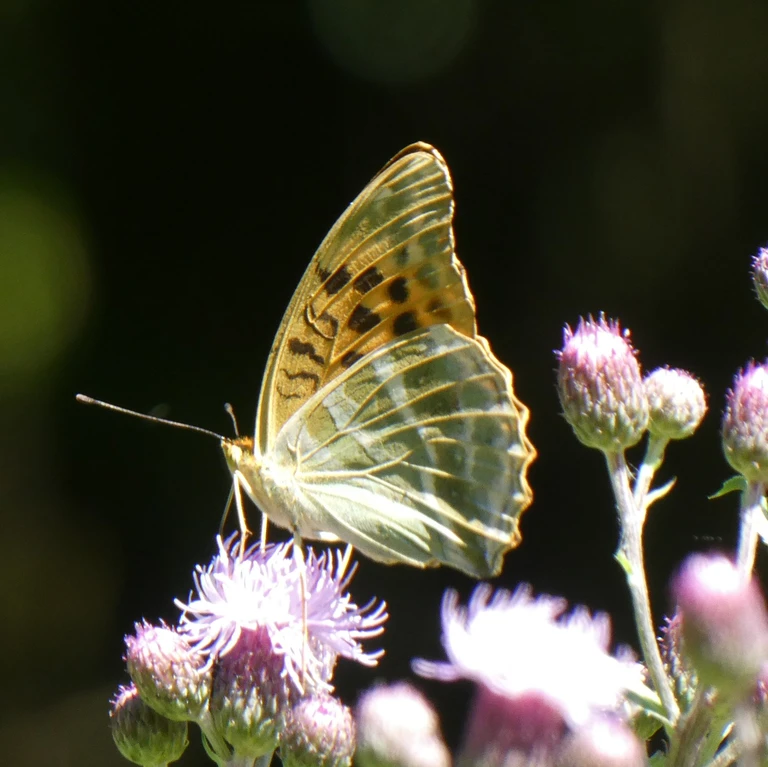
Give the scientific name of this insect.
Argynnis paphia
